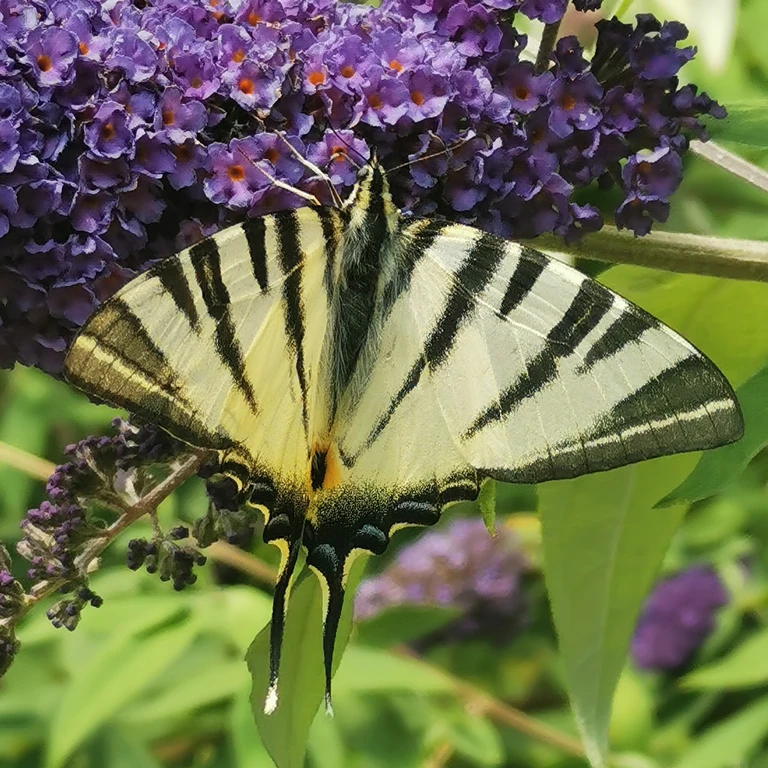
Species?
Iphiclides podalirius
